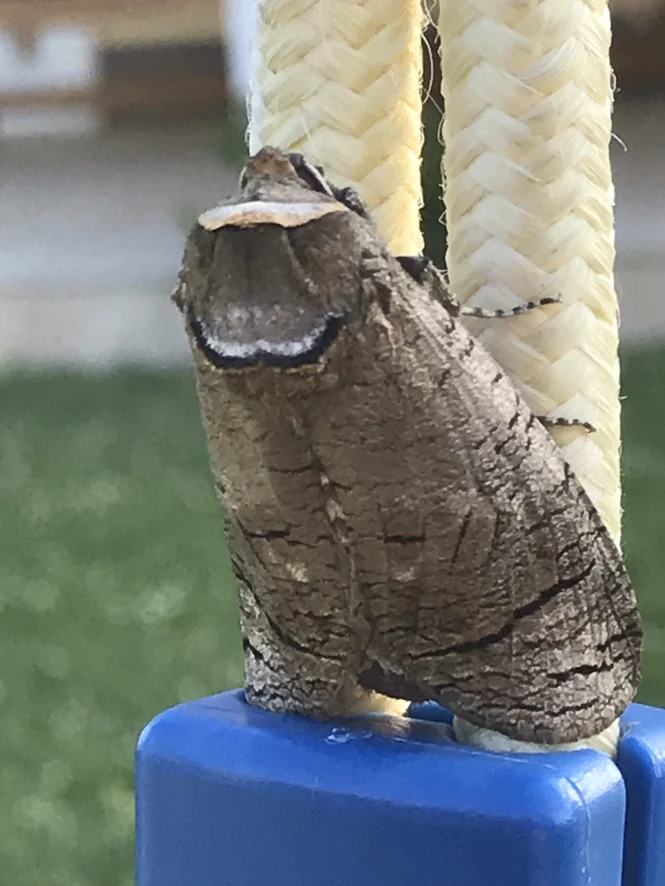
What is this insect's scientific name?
Cossus cossus
